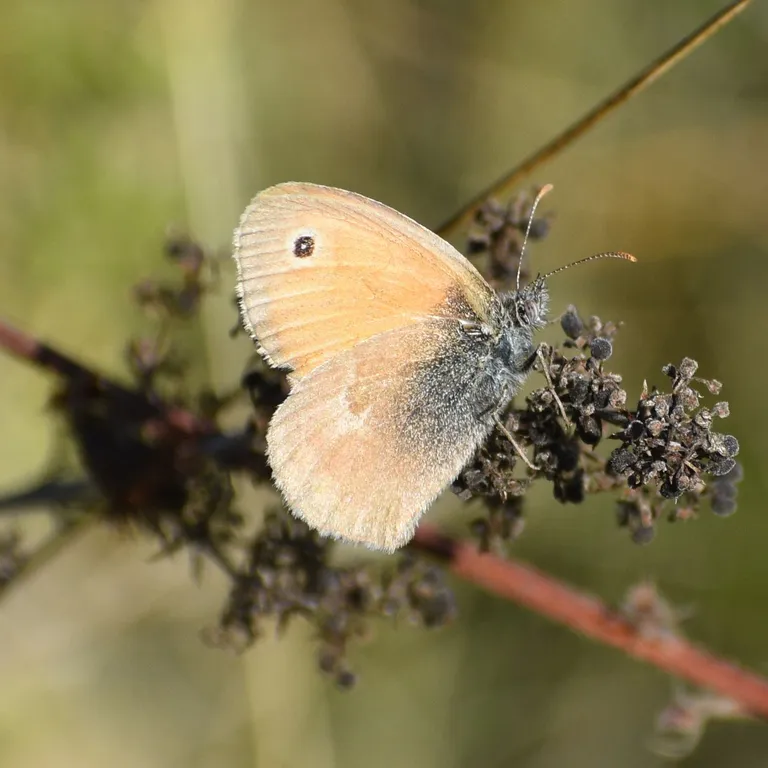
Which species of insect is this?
Coenonympha pamphilus
